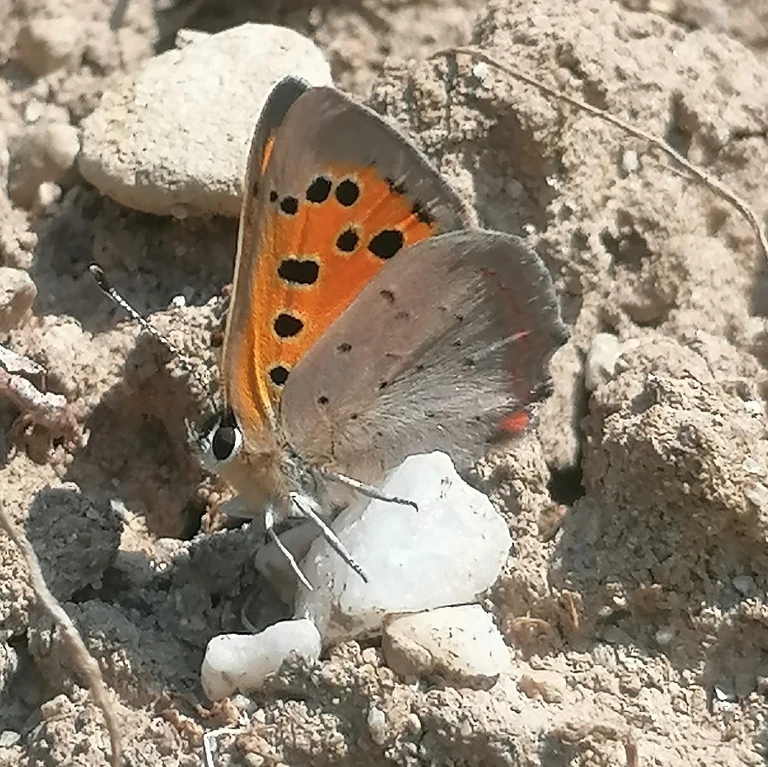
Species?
Lycaena phlaeas
